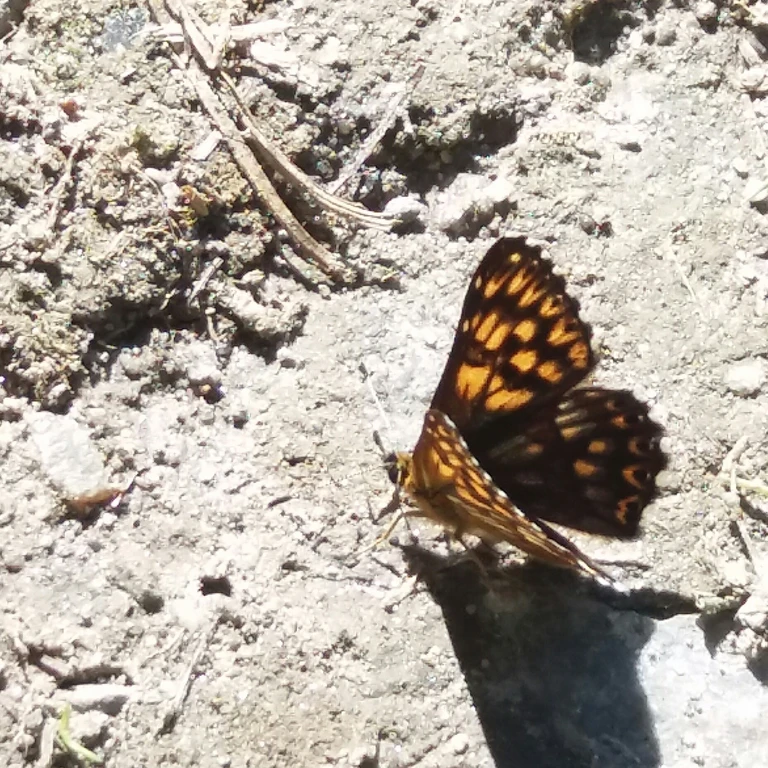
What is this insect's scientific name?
Hamearis lucina
